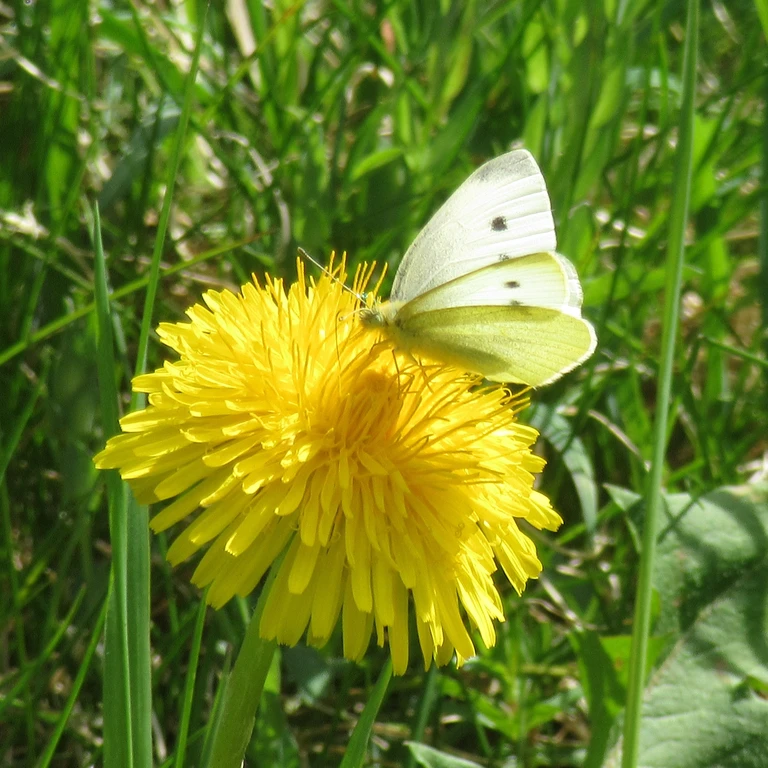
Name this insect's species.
Pieris rapae
